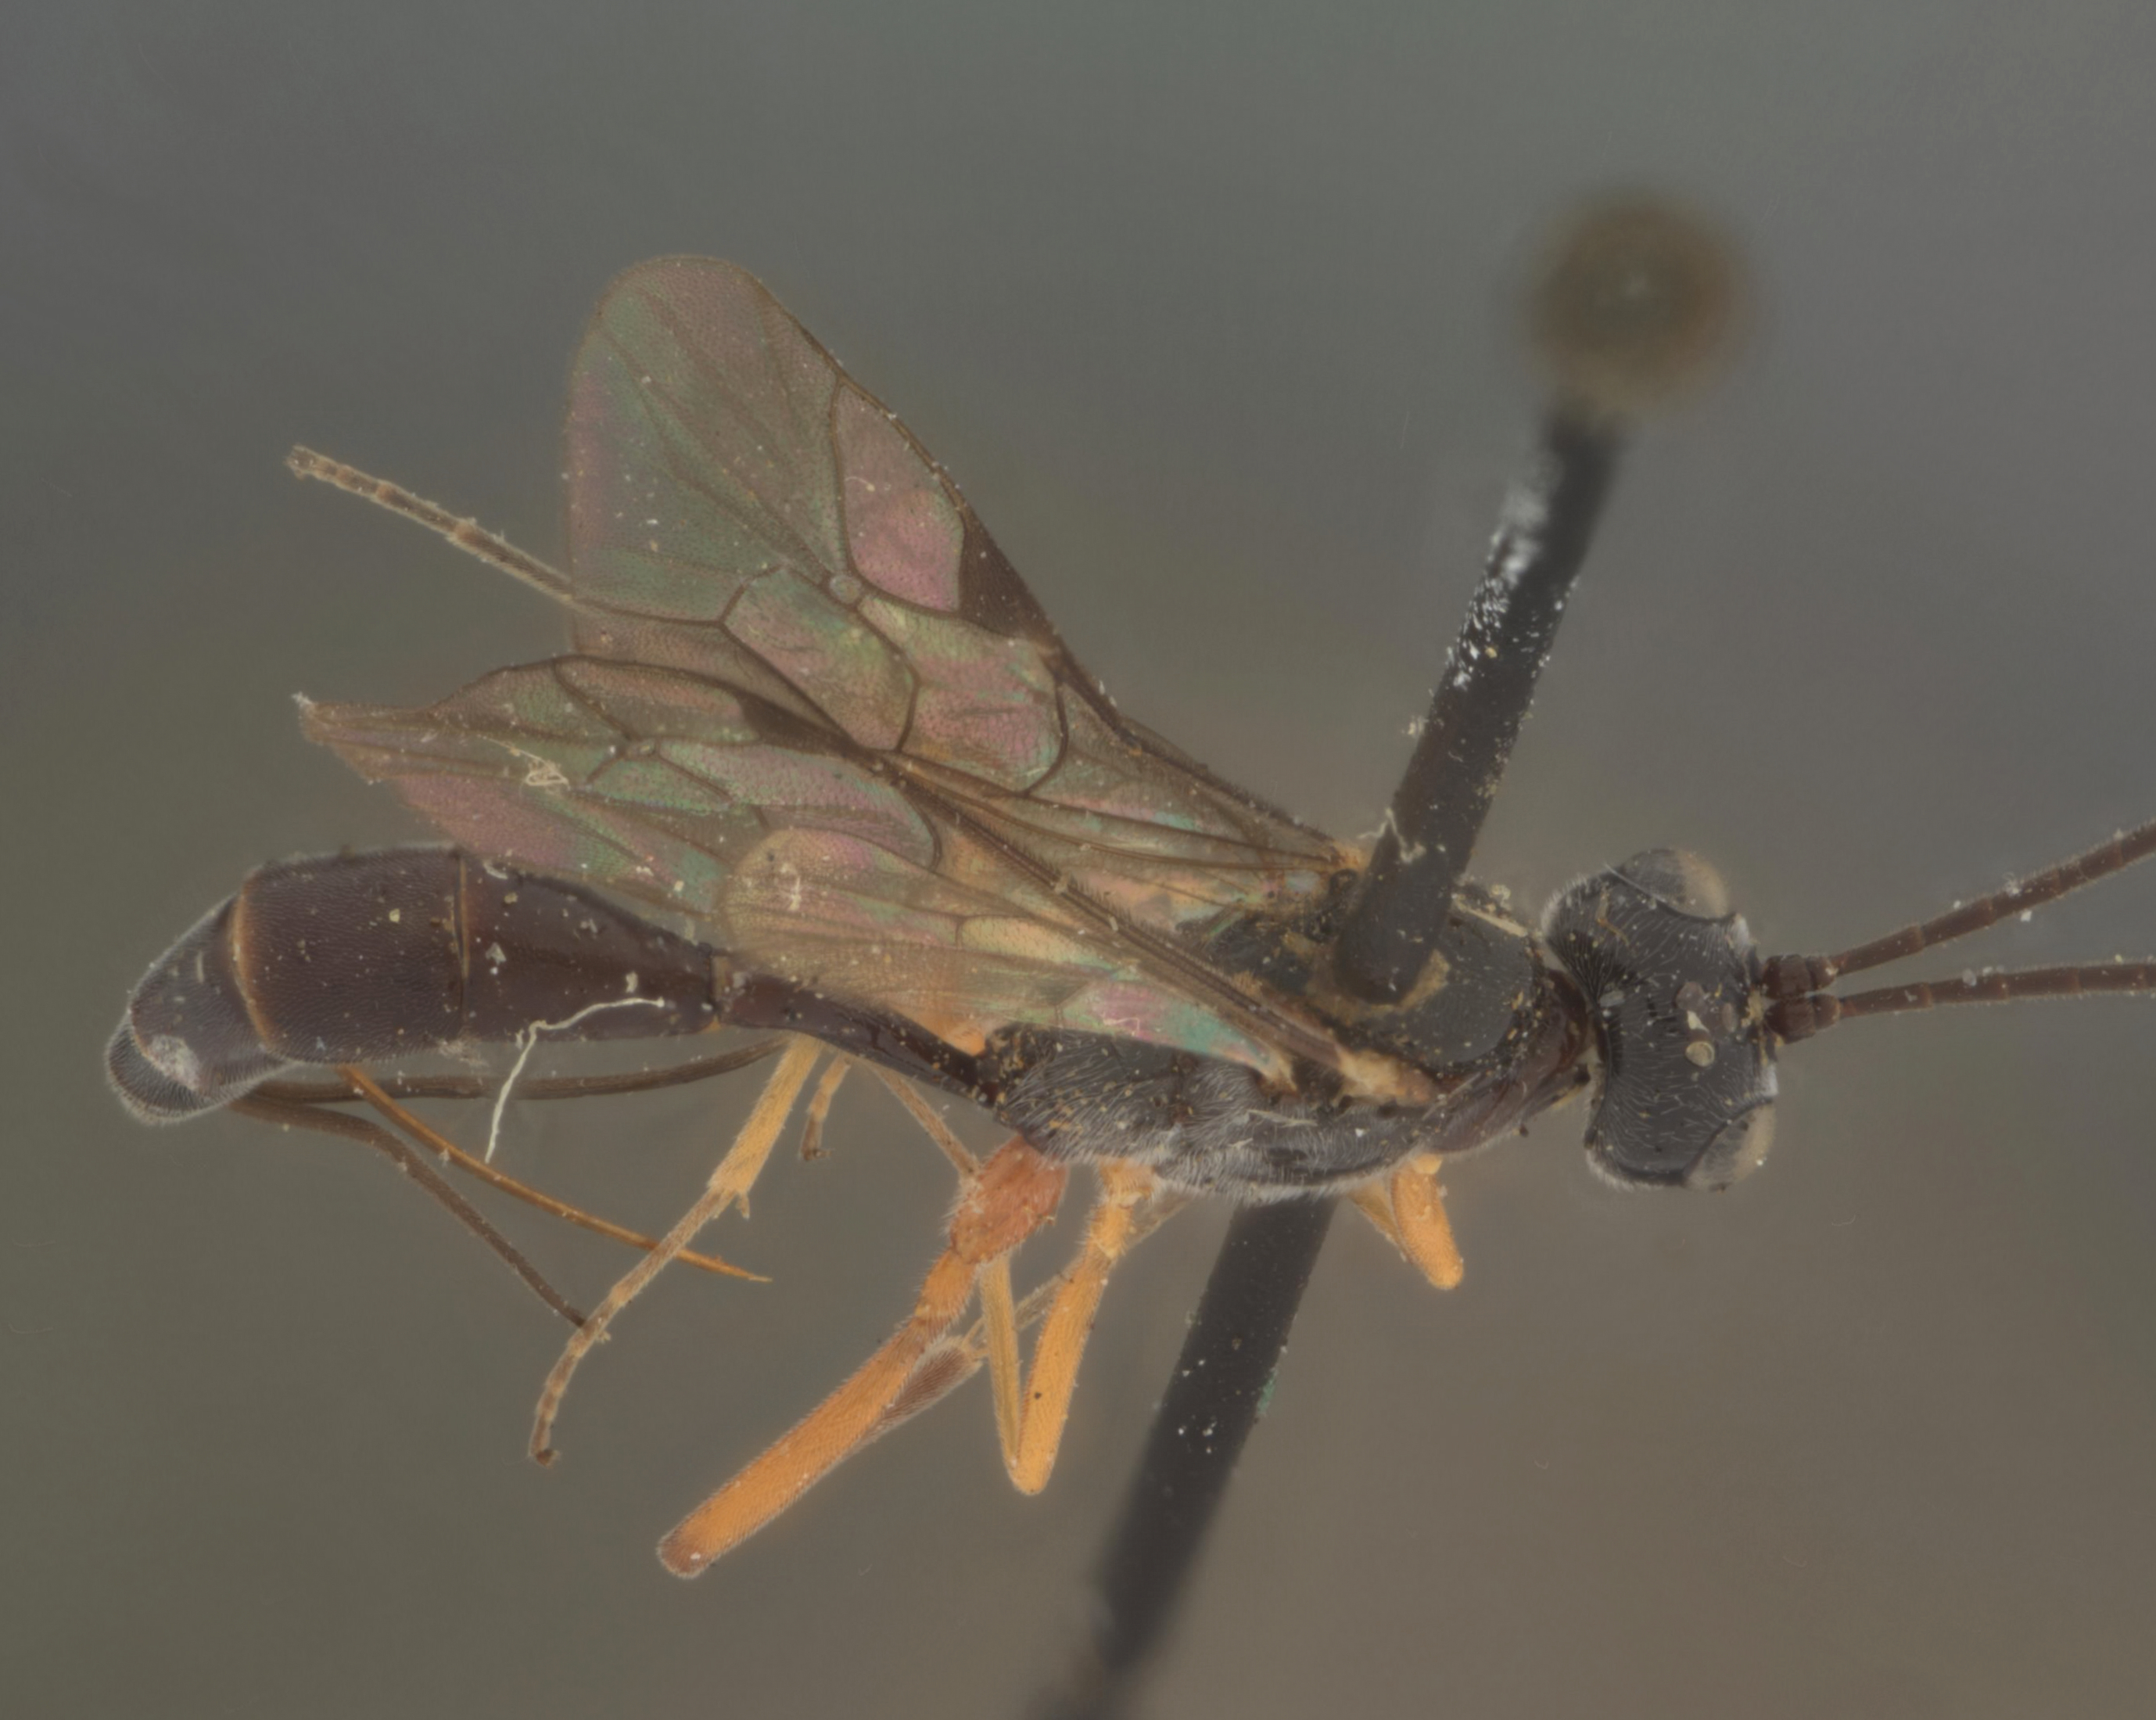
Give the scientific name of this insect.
Panargyrops pacificus
